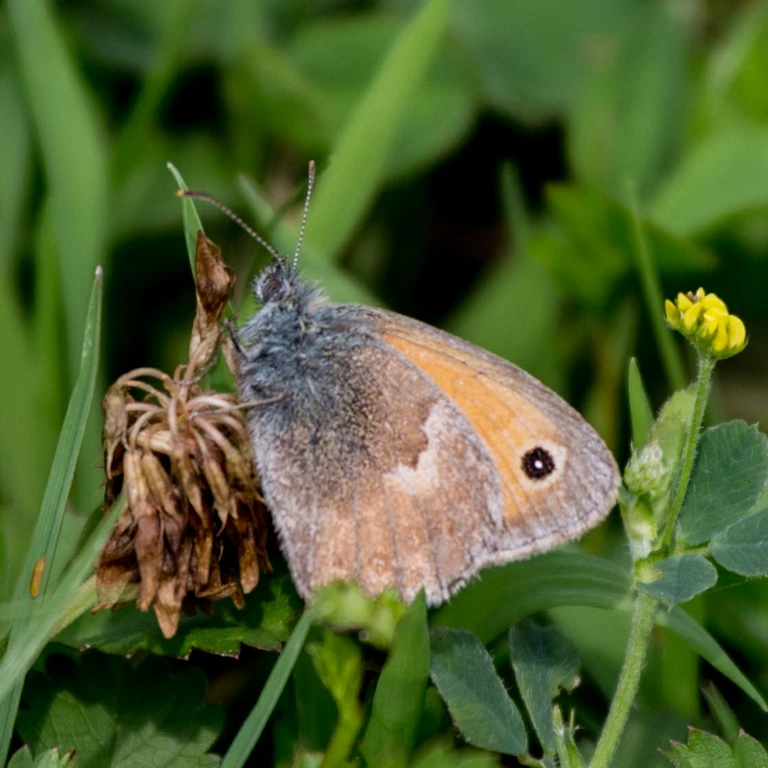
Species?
Coenonympha pamphilus
